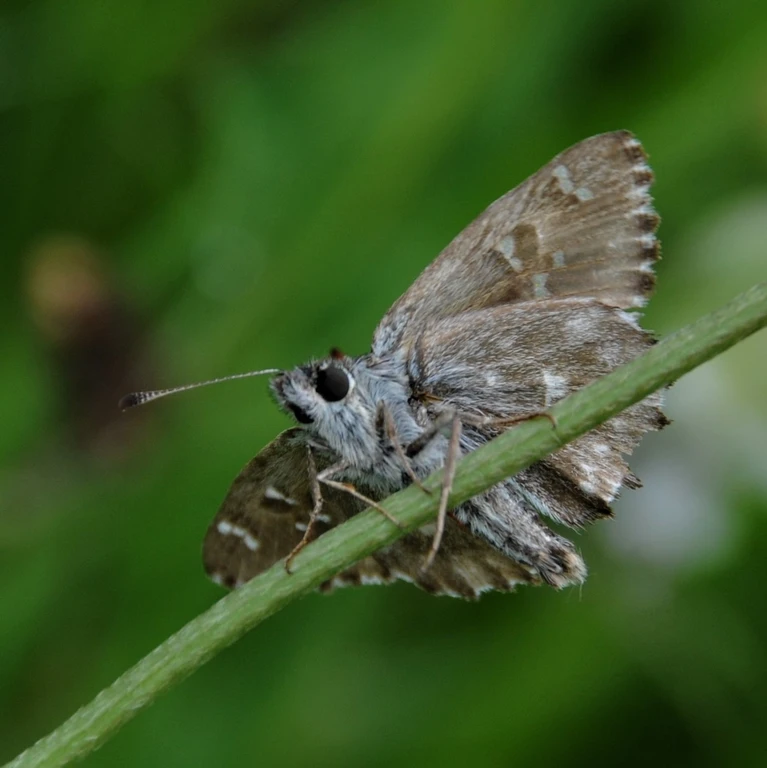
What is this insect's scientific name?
Carcharodus alceae
